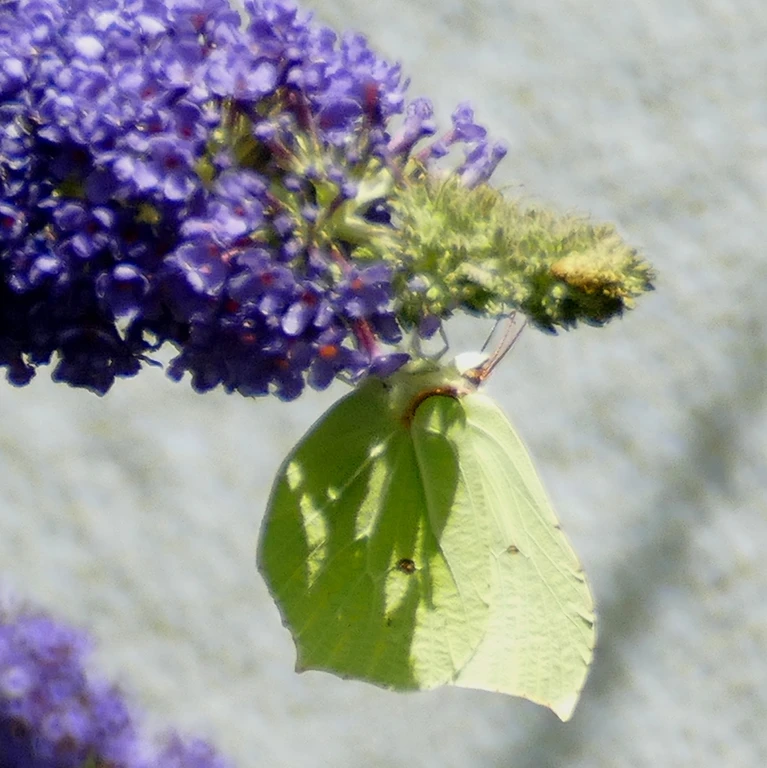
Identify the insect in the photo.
Gonepteryx rhamni
